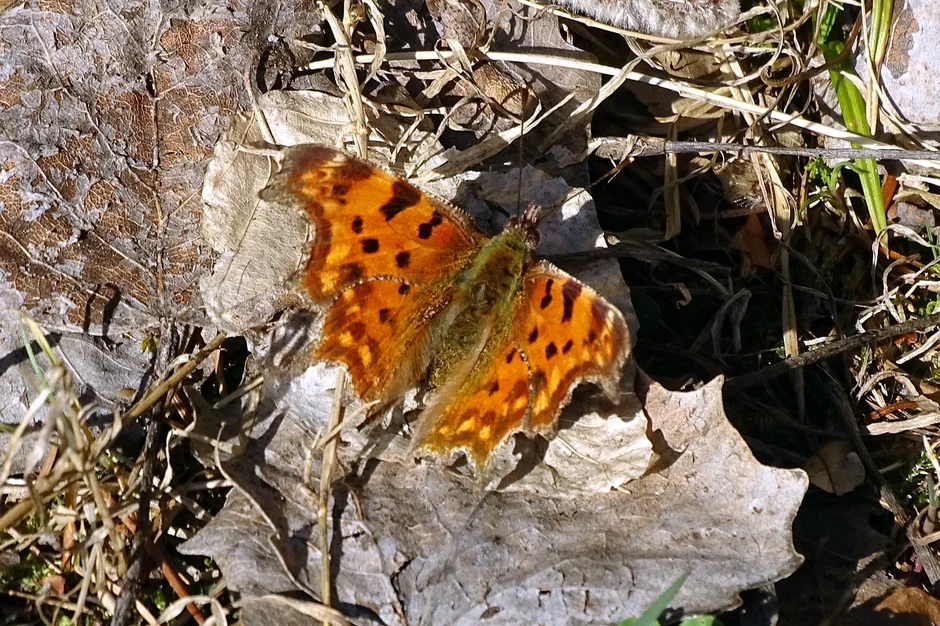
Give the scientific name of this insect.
Polygonia c-album
